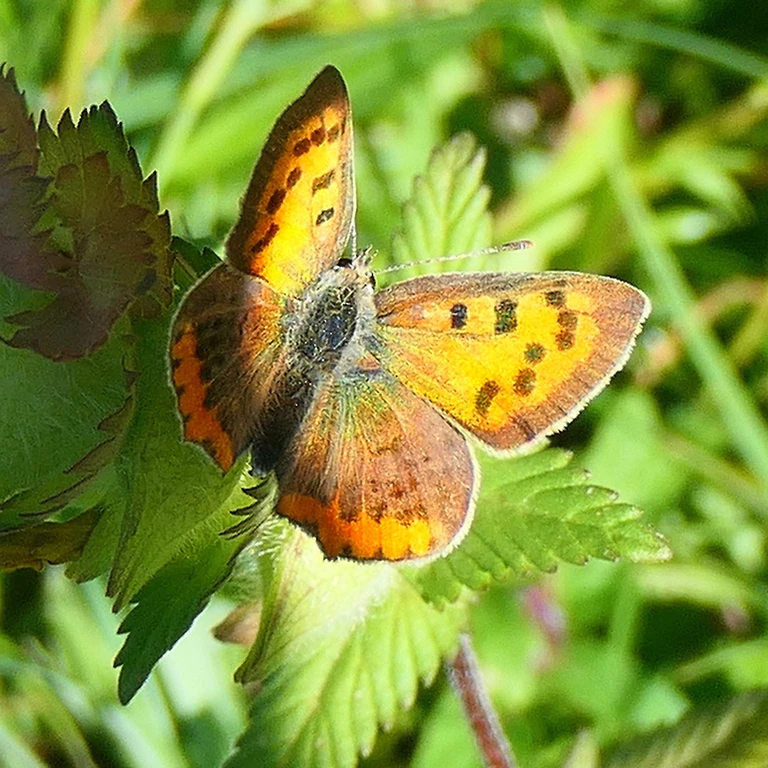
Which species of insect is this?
Lycaena phlaeas
